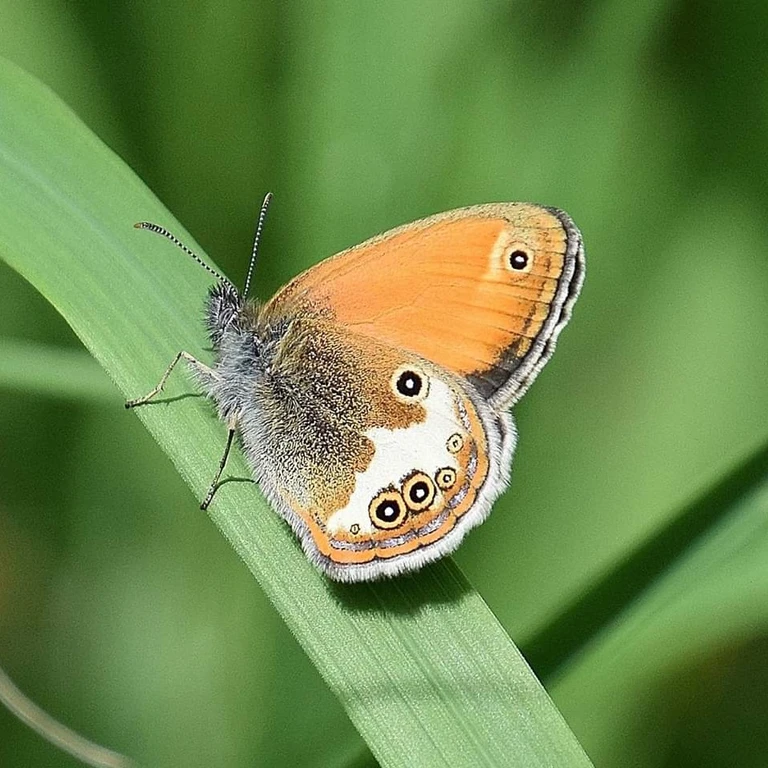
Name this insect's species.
Coenonympha arcania
